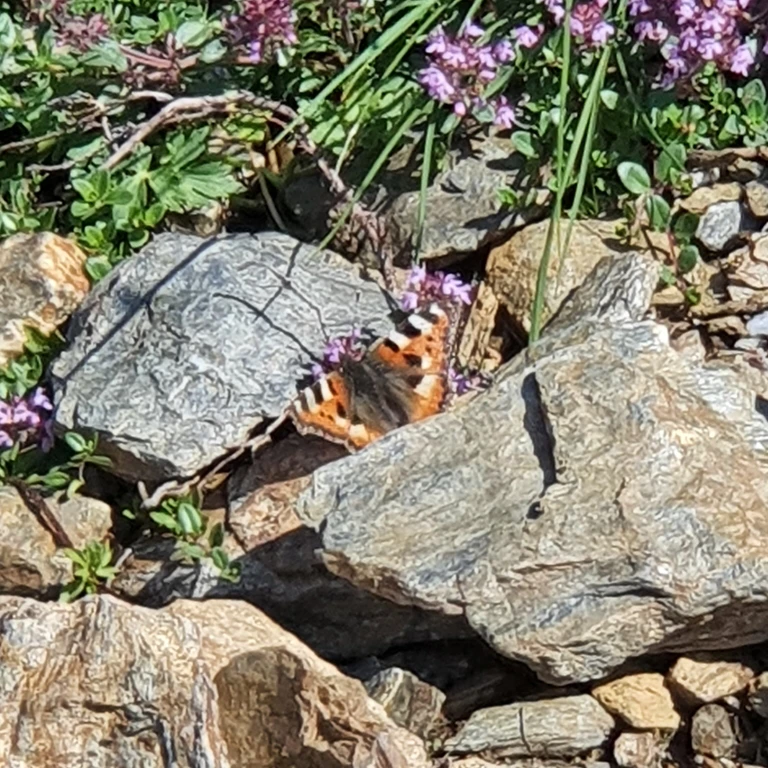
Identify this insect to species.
Aglais urticae
